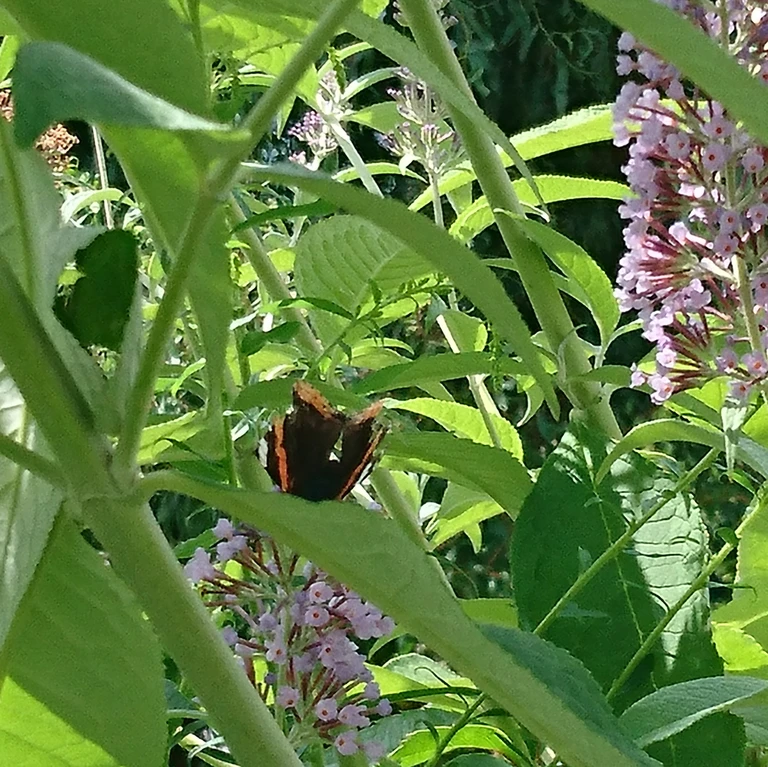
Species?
Vanessa atalanta
